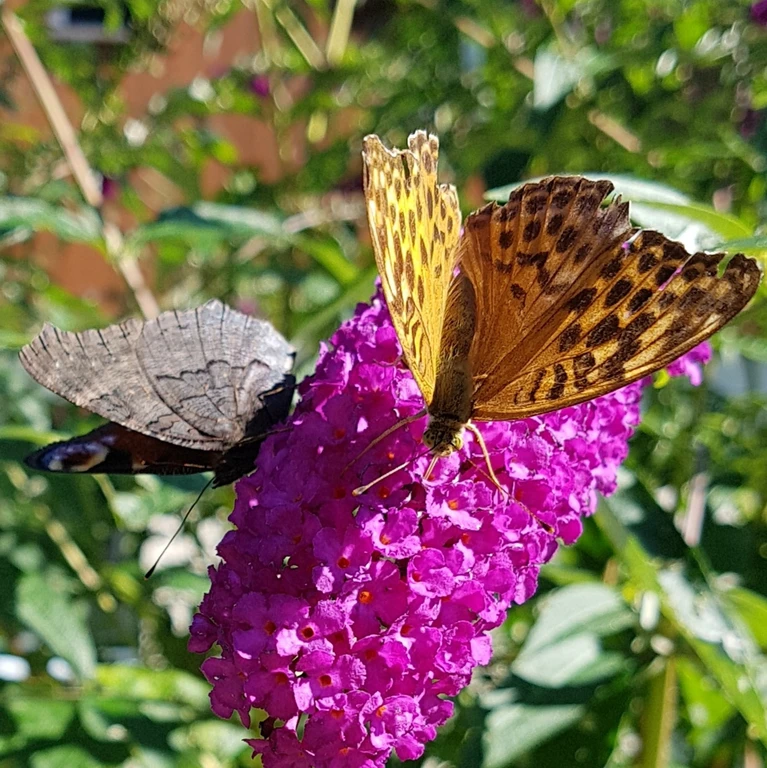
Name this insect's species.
Argynnis paphia
